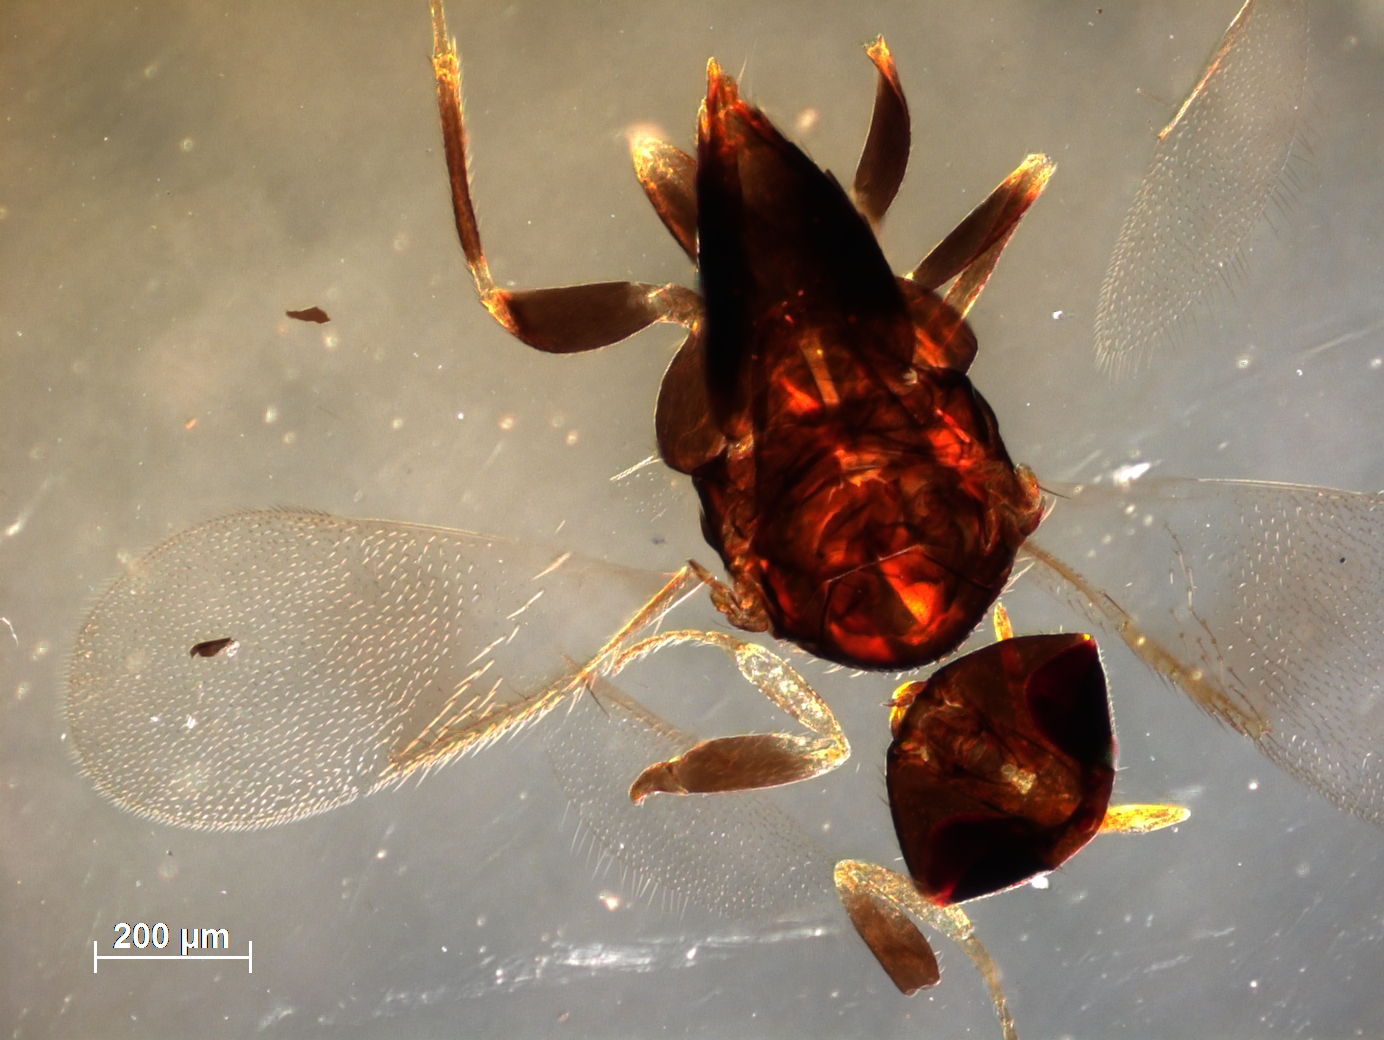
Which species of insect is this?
Aphelinus lapisligni
